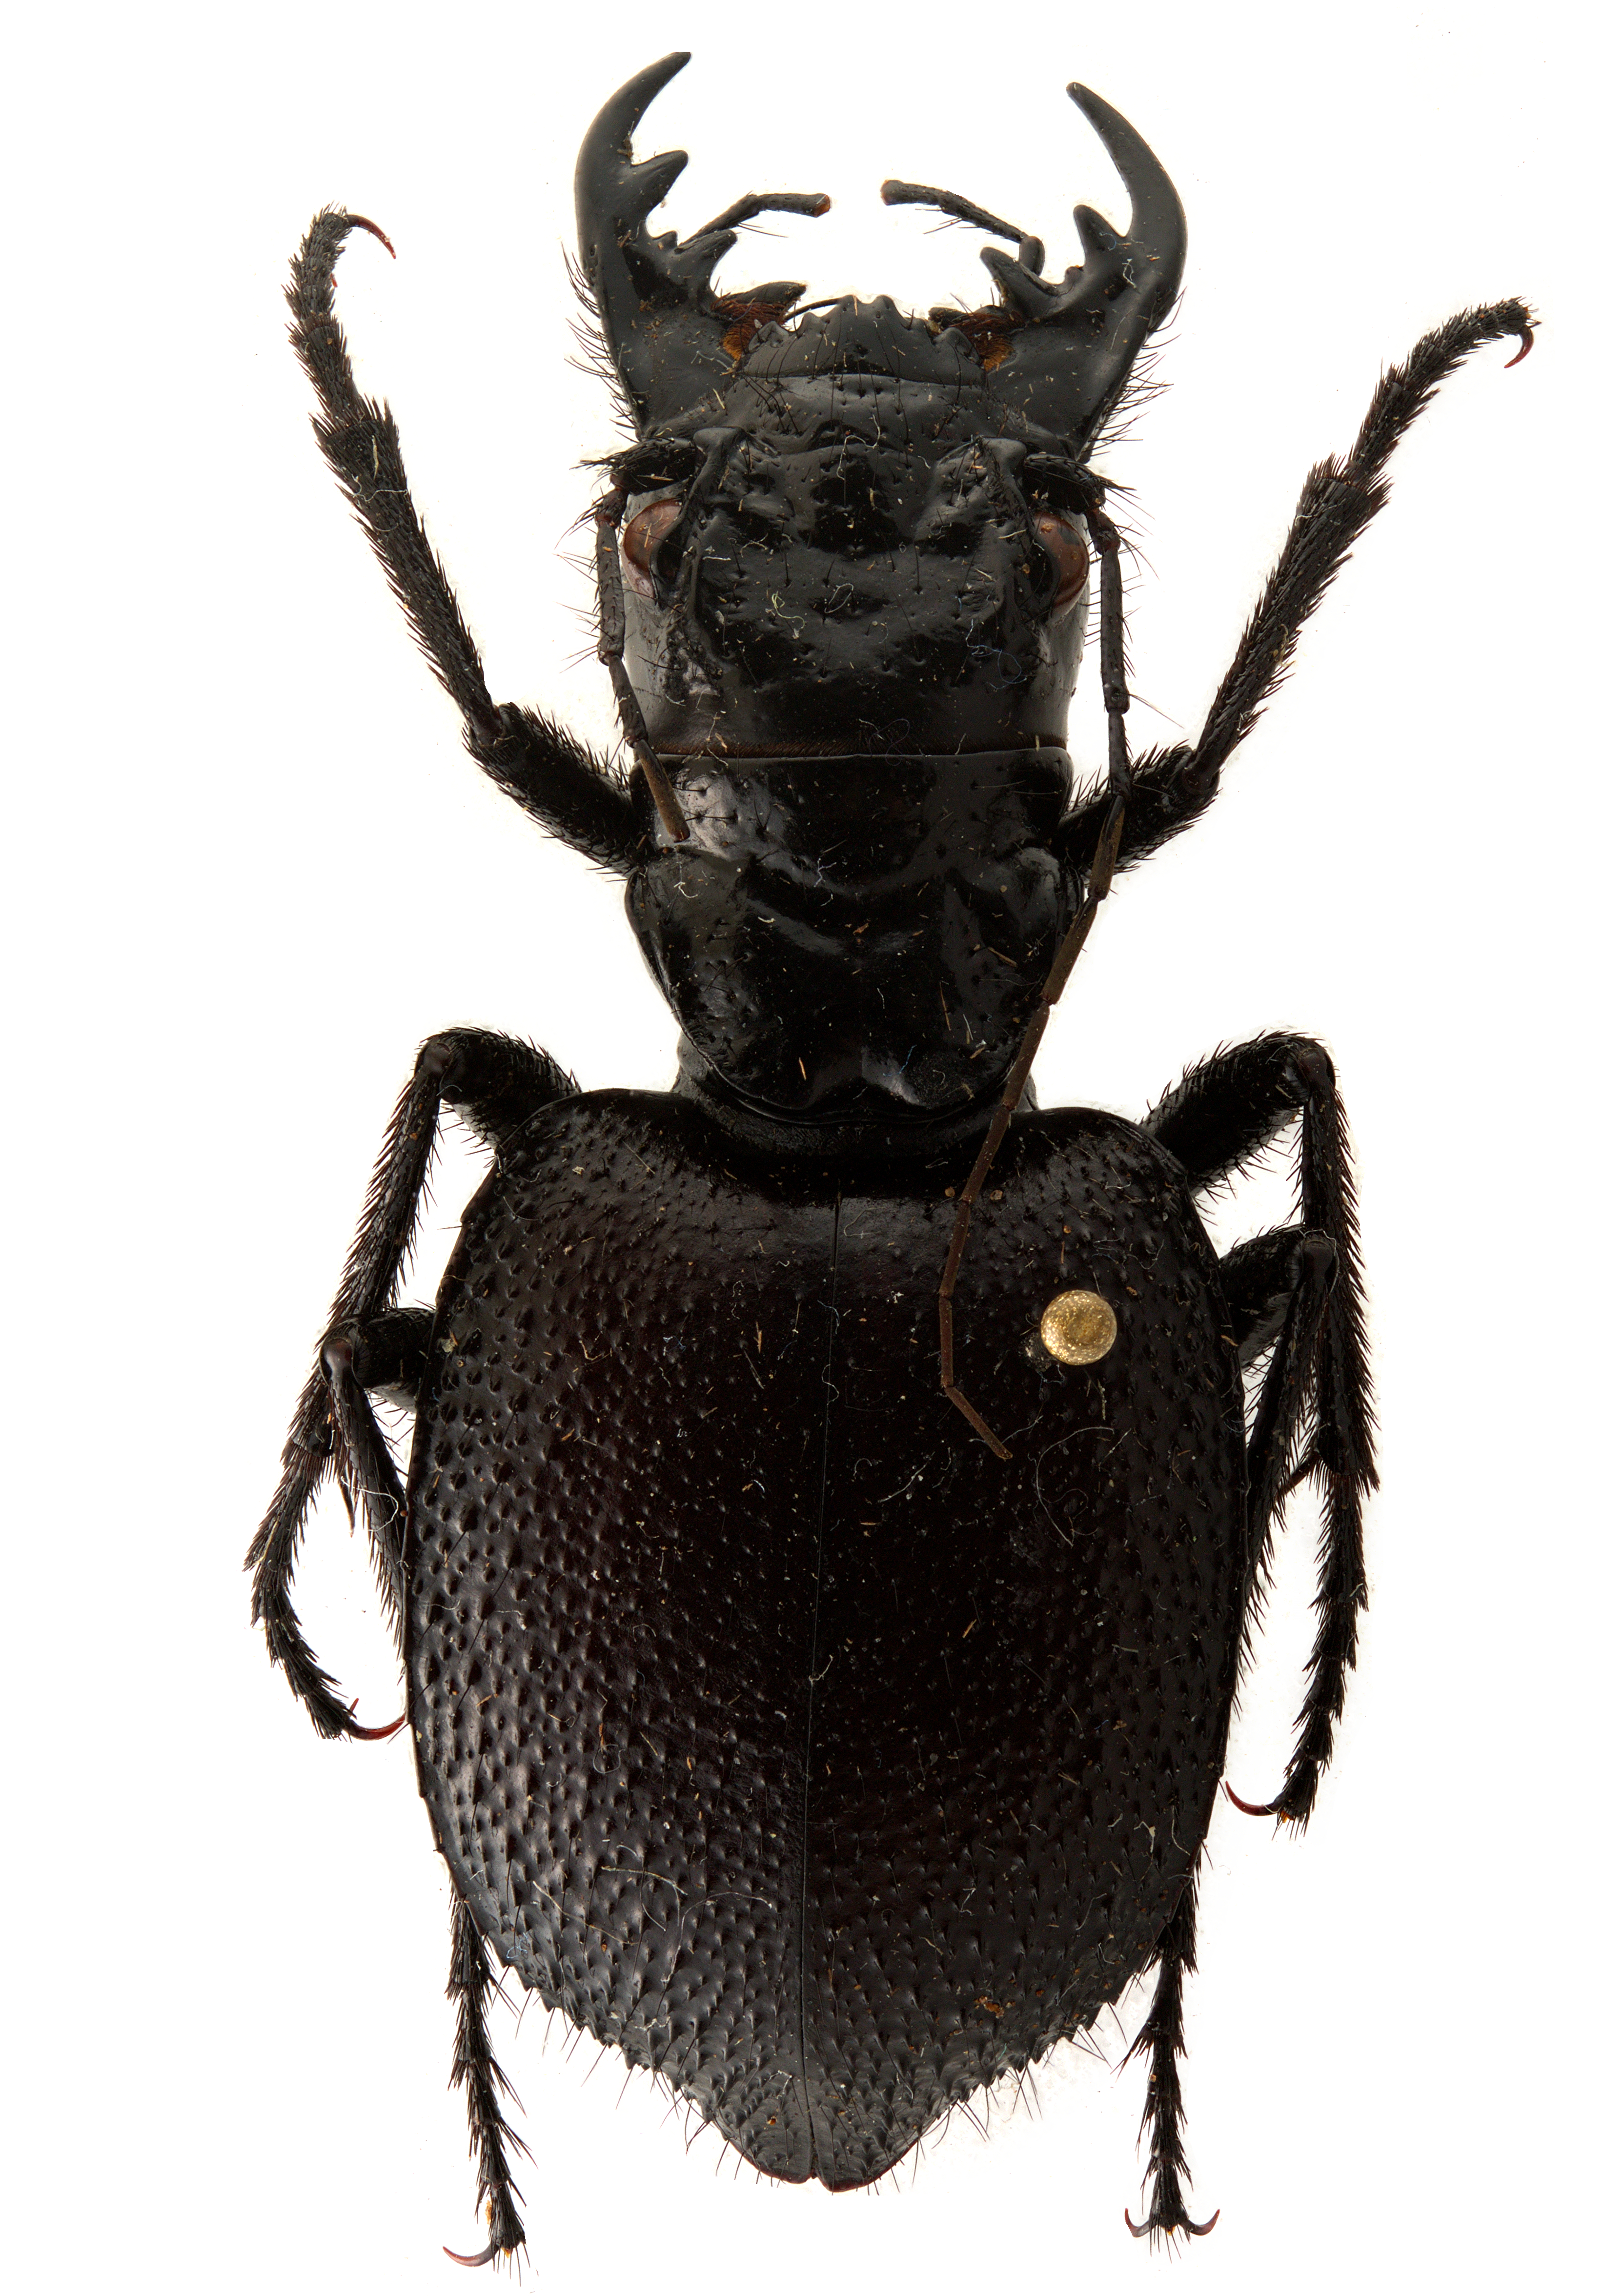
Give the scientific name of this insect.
Mantichora wemeri
